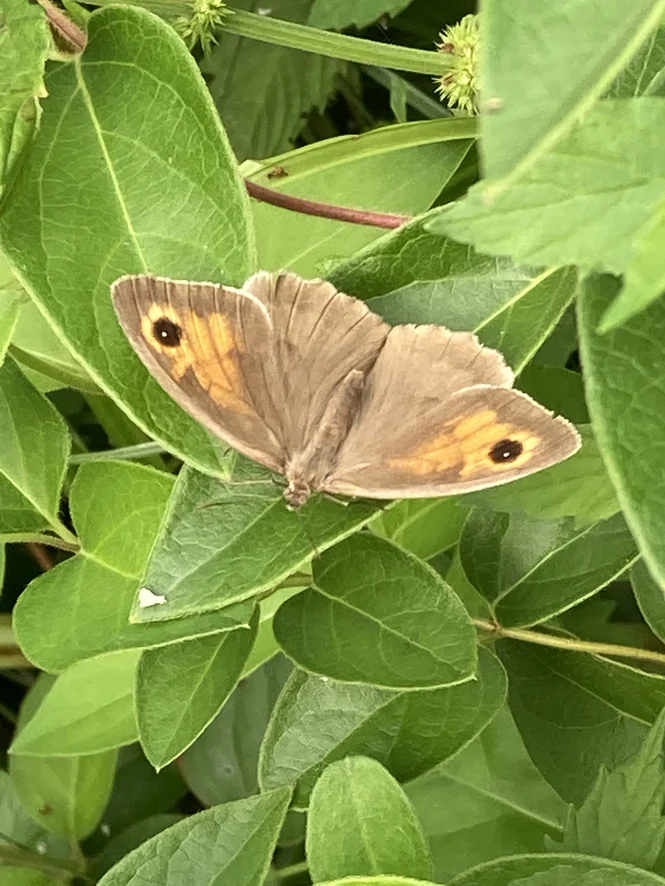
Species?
Maniola jurtina
